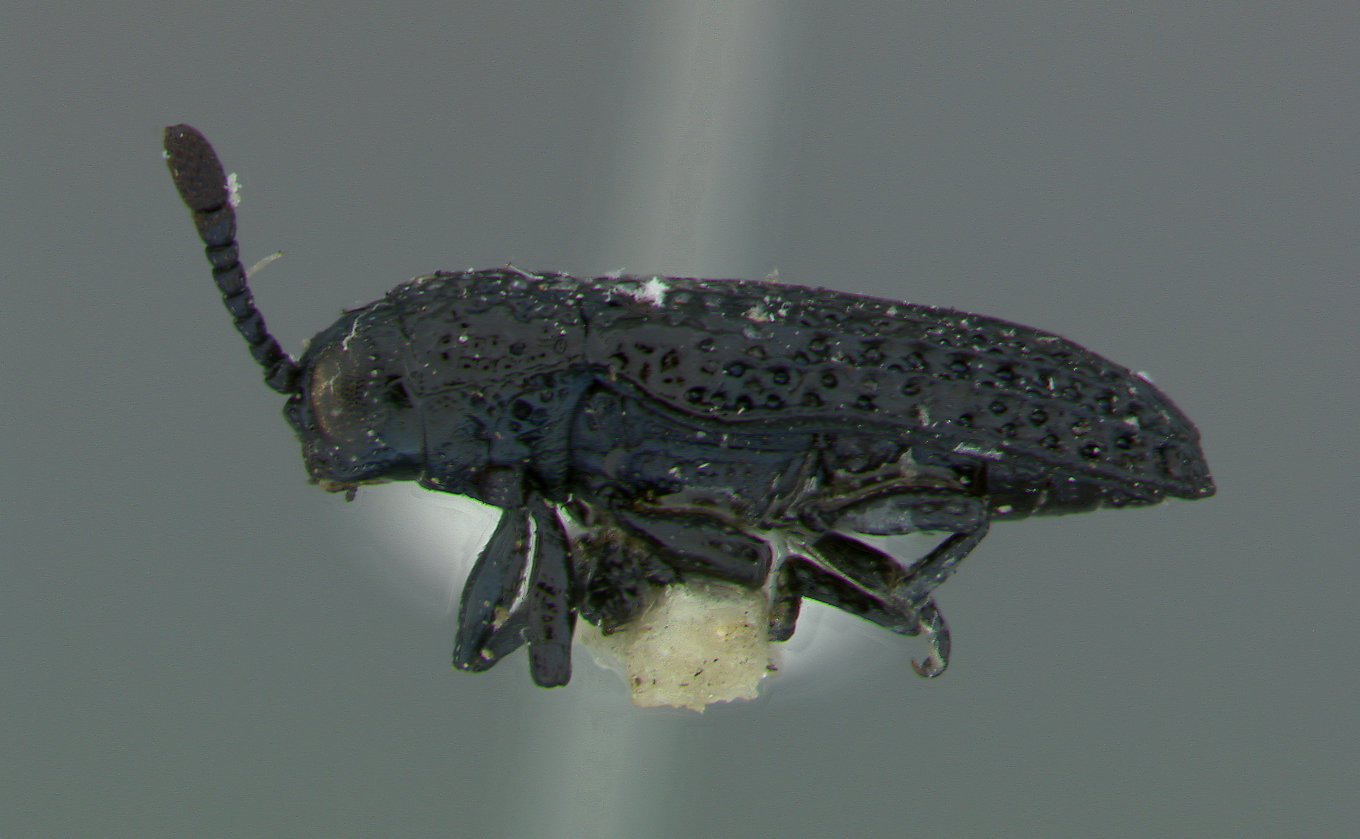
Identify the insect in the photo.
Microrhopala floridana
